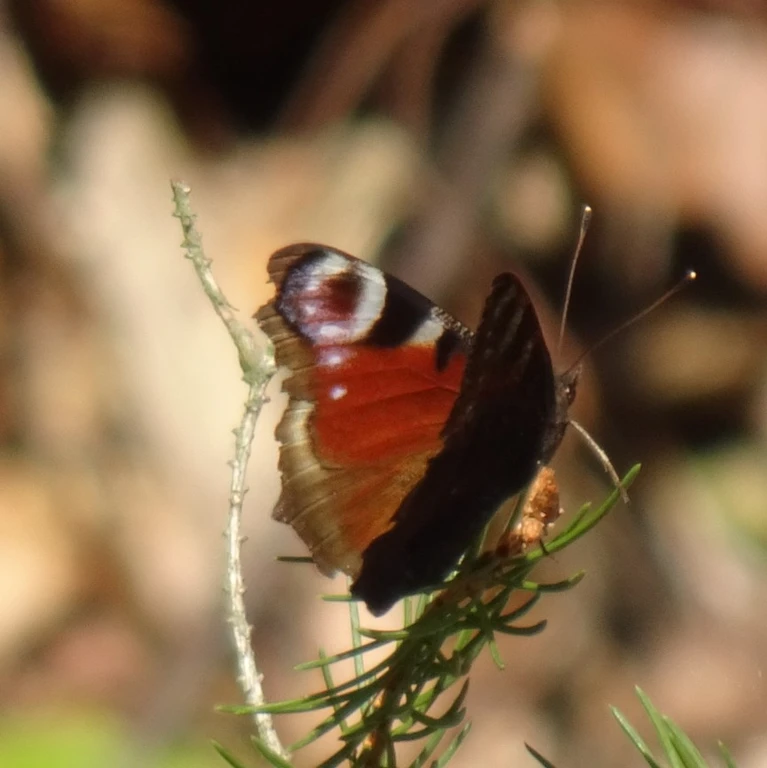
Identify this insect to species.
Aglais io
